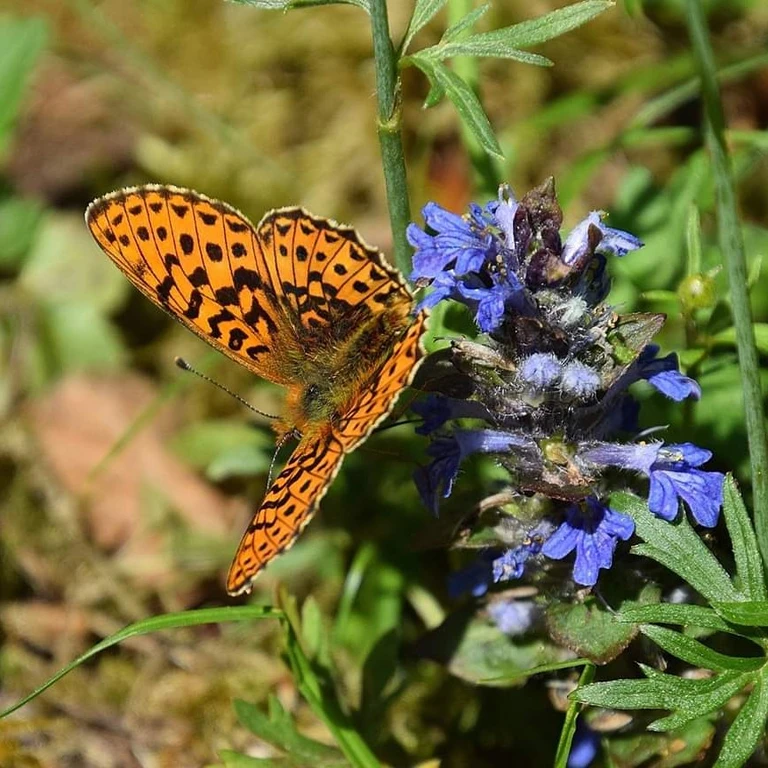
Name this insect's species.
Boloria euphrosyne (also Clossiana euphrosyne)
